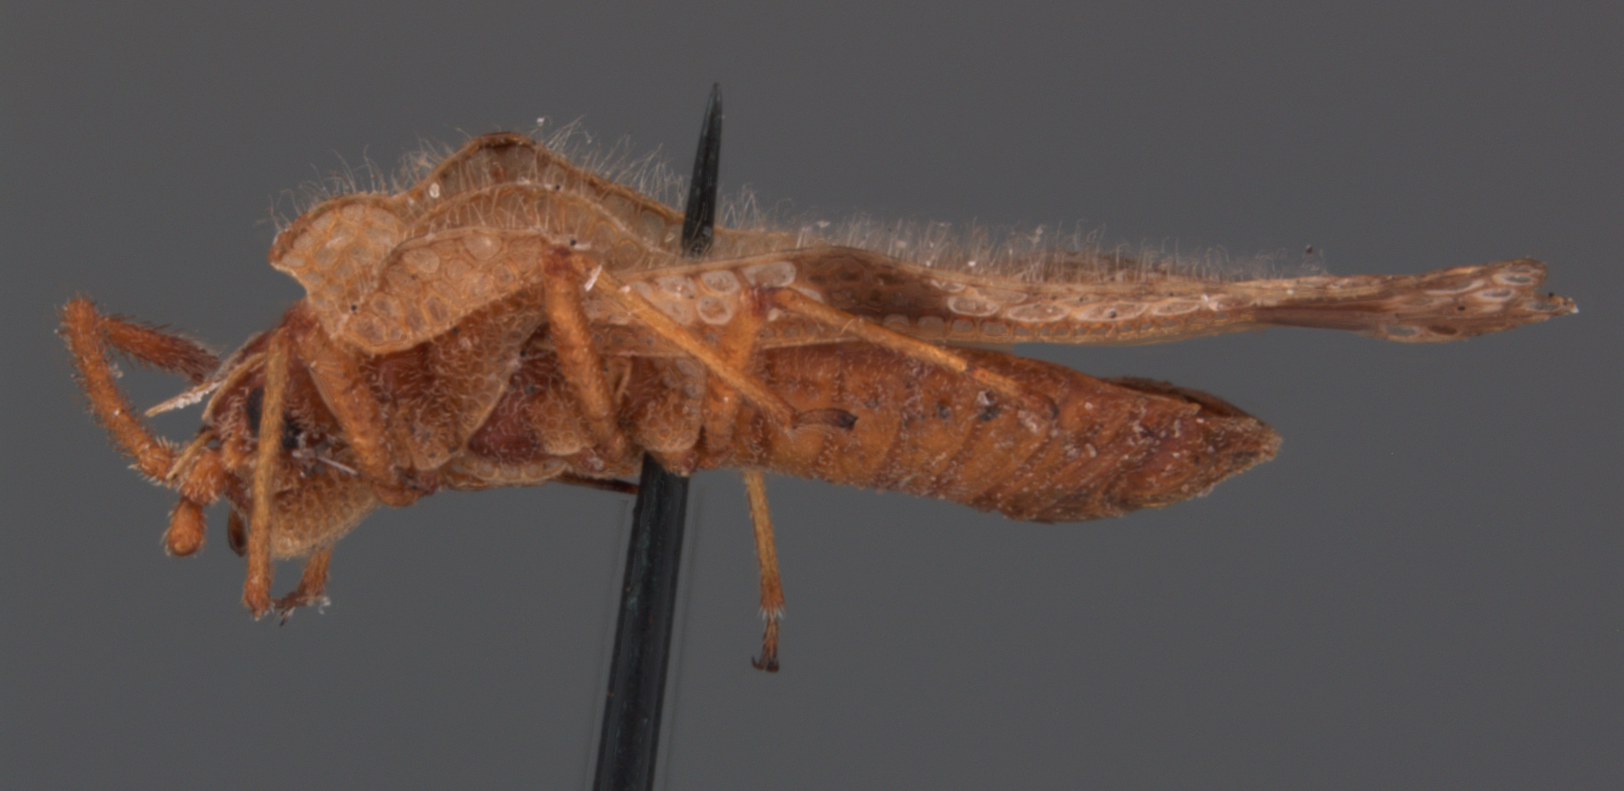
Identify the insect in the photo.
Teleonemia chacoana
